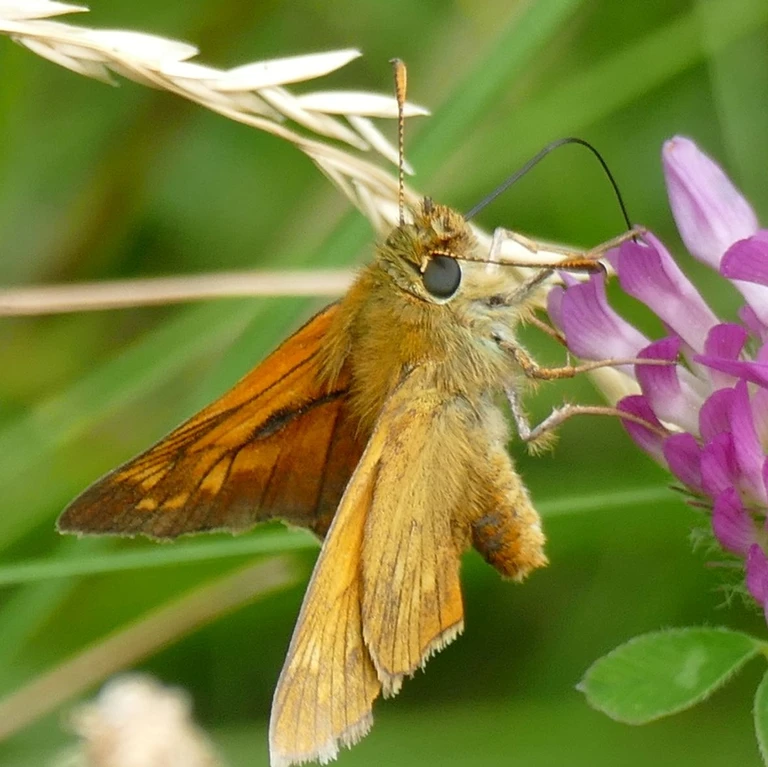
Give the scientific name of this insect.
Ochlodes sylvanus (also Ochlodes venata)
